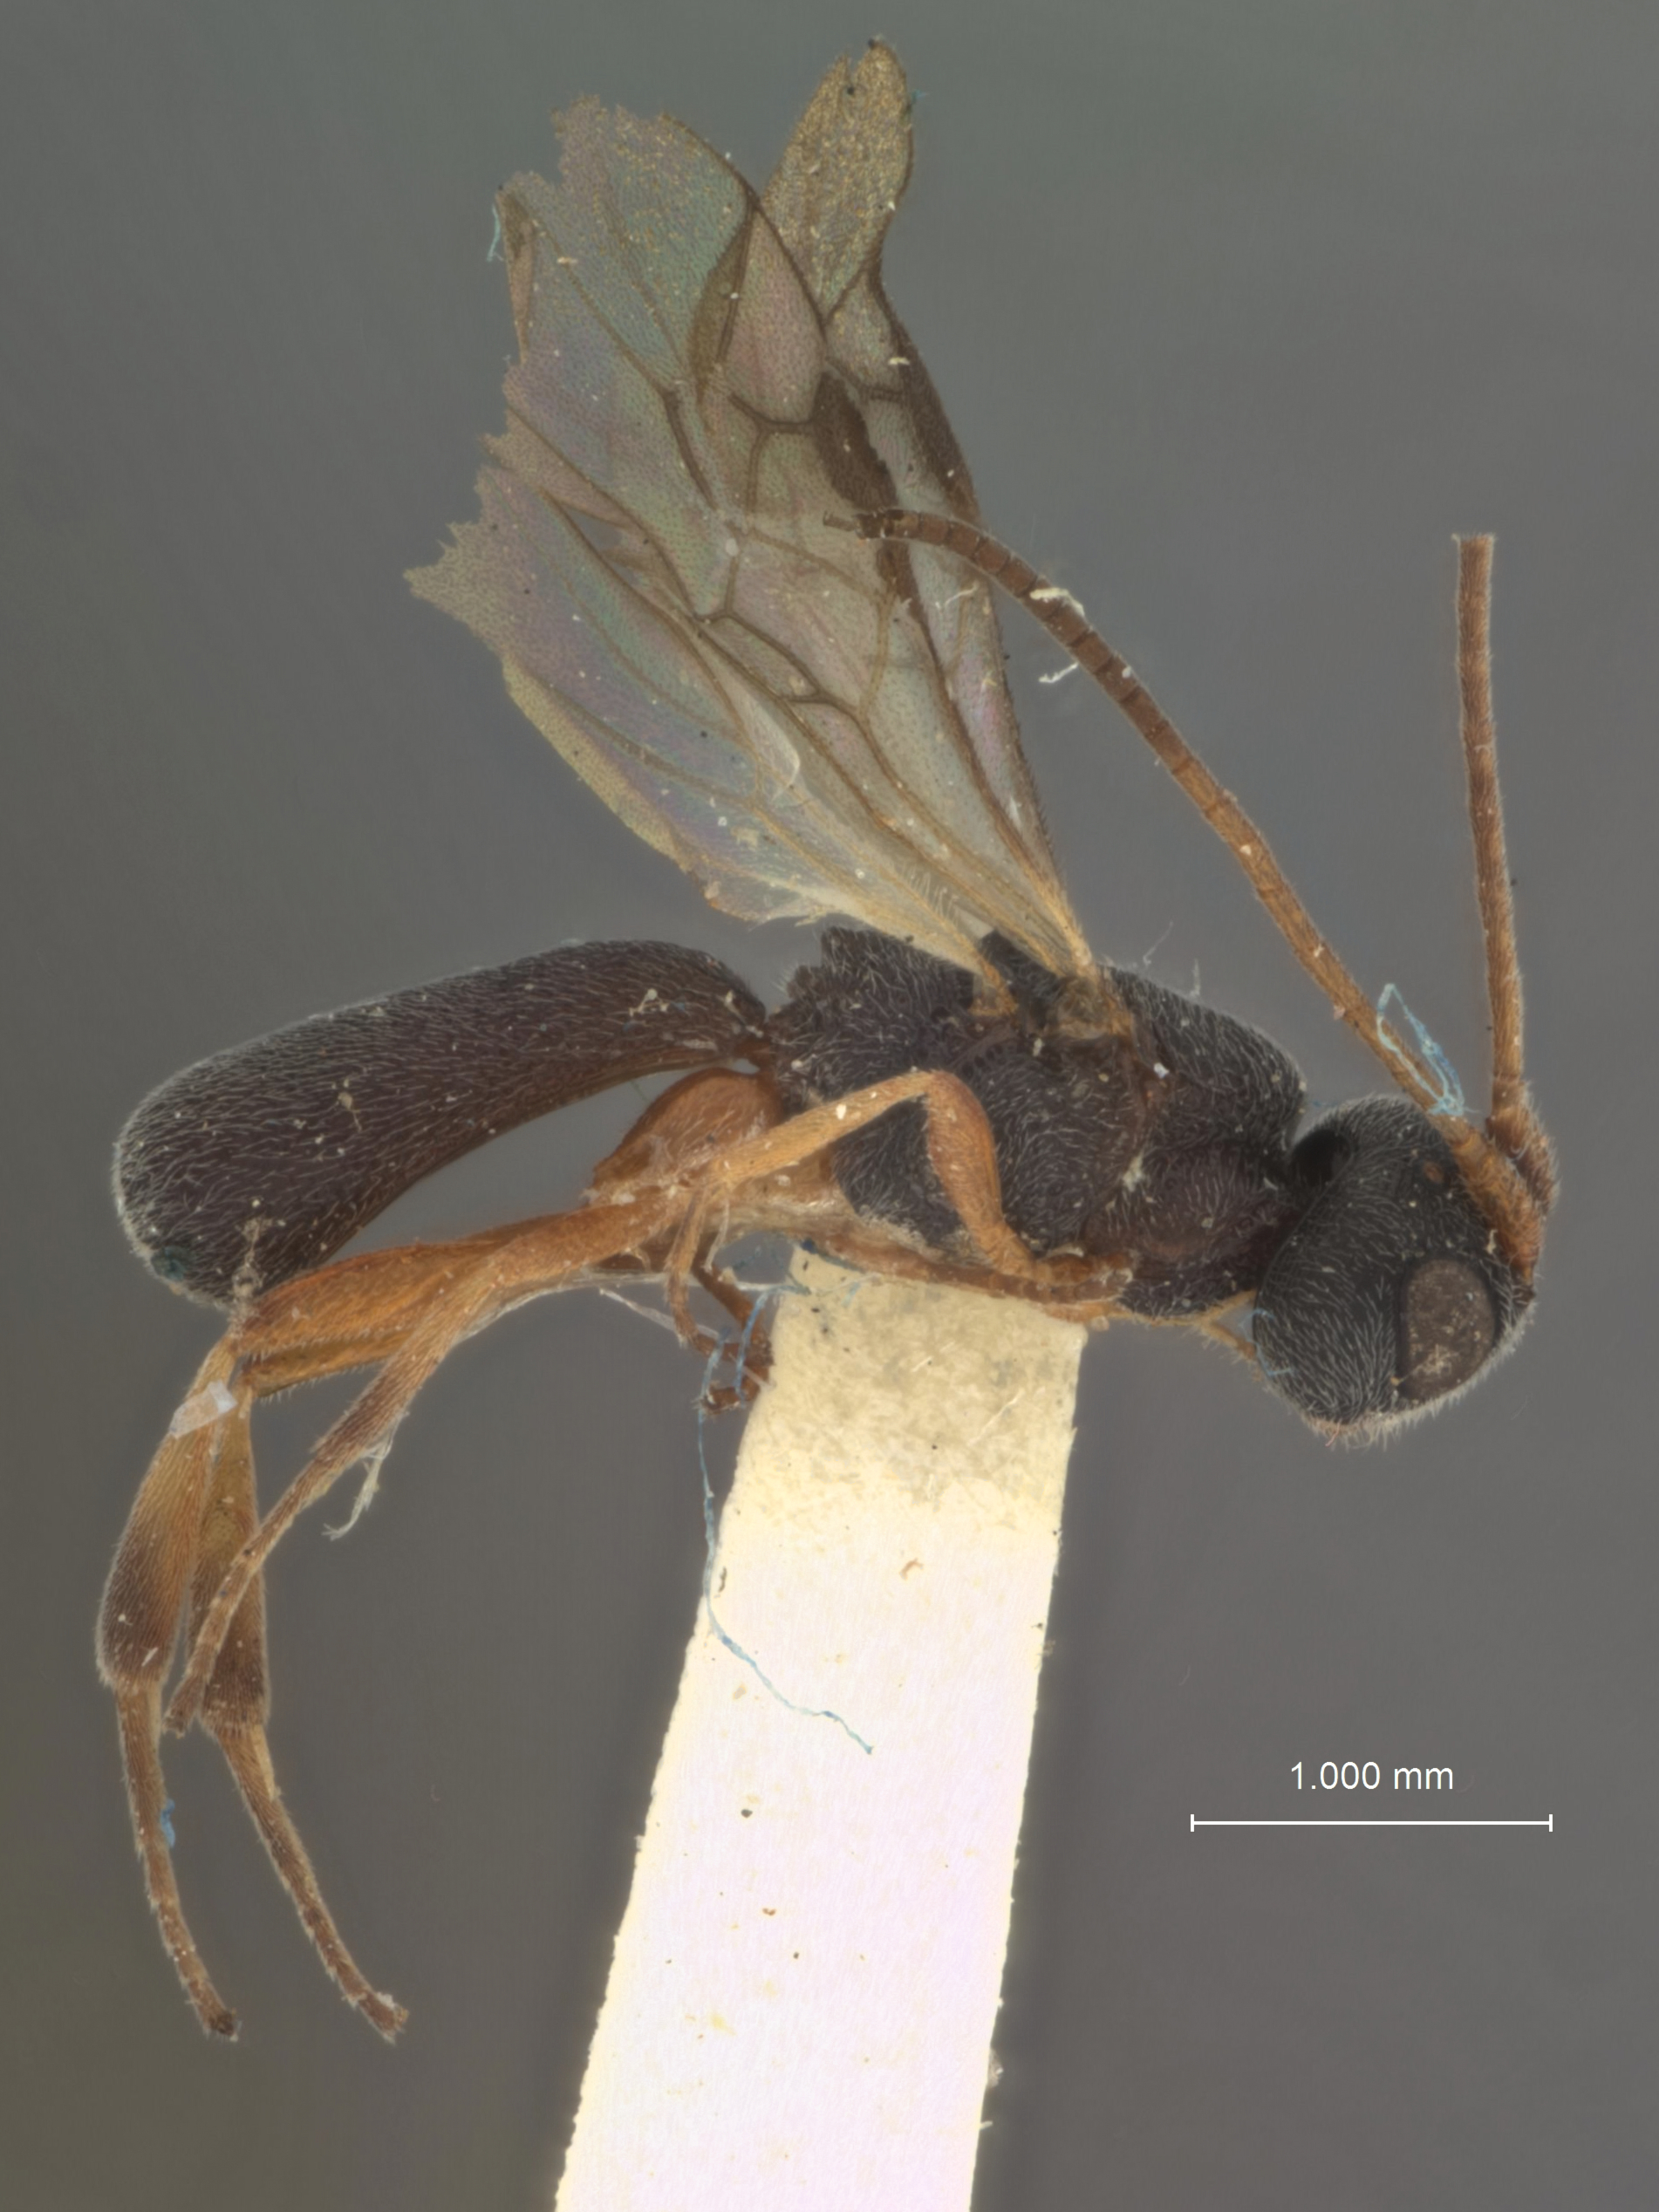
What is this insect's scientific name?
Ascogaster provancheri
